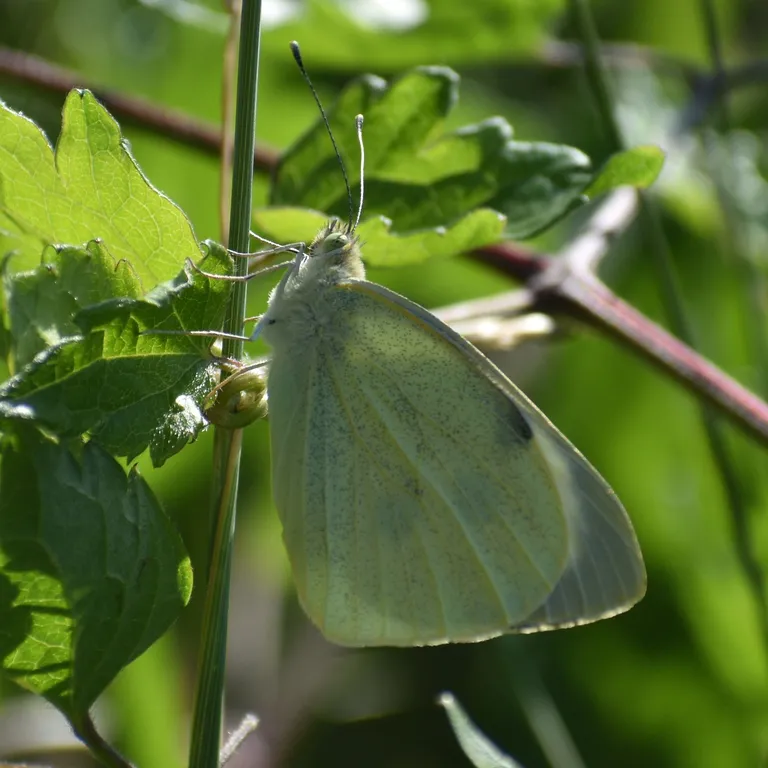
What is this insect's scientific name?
Pieris brassicae
